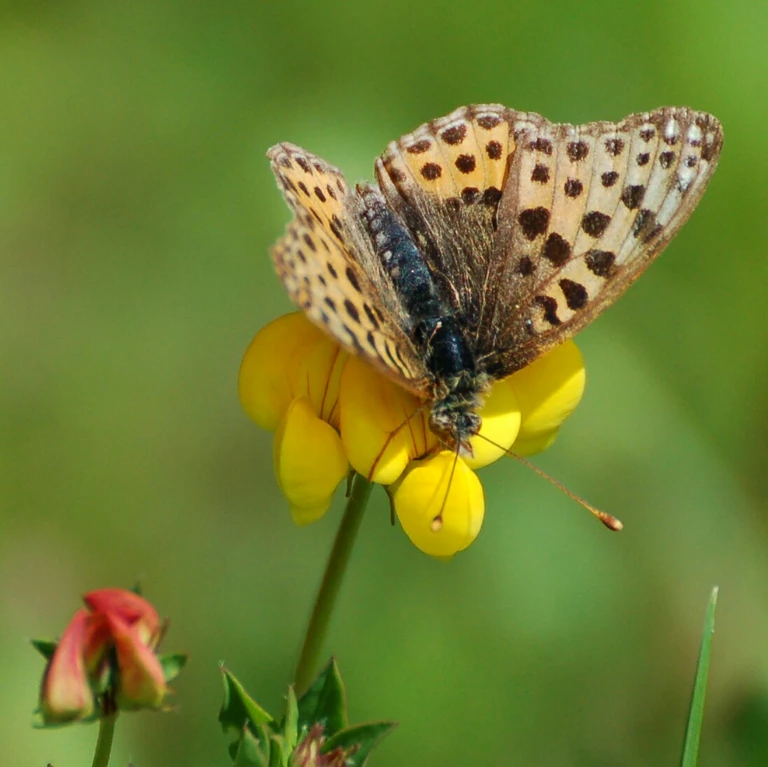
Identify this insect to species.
Issoria lathonia
